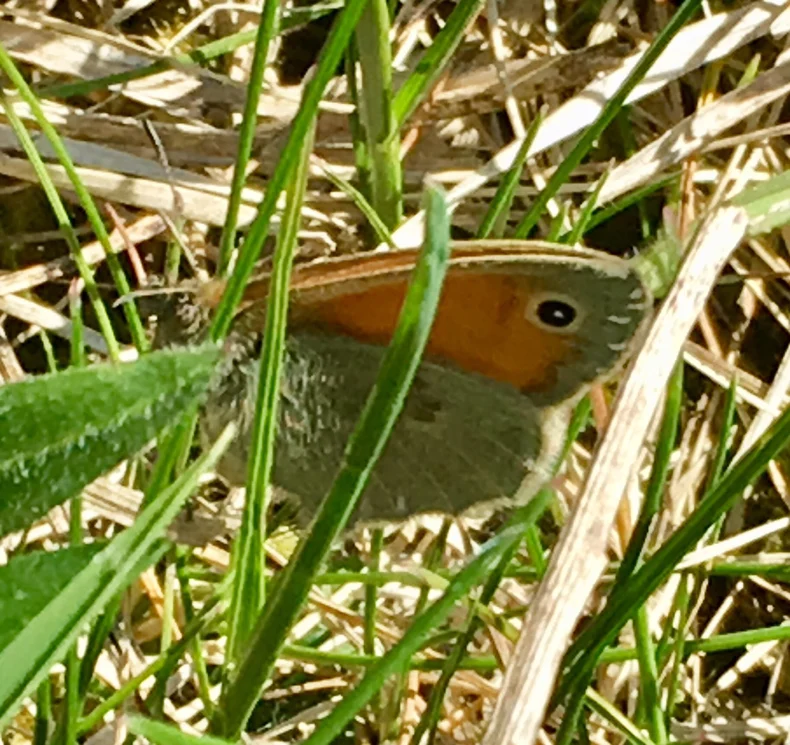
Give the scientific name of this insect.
Coenonympha pamphilus
